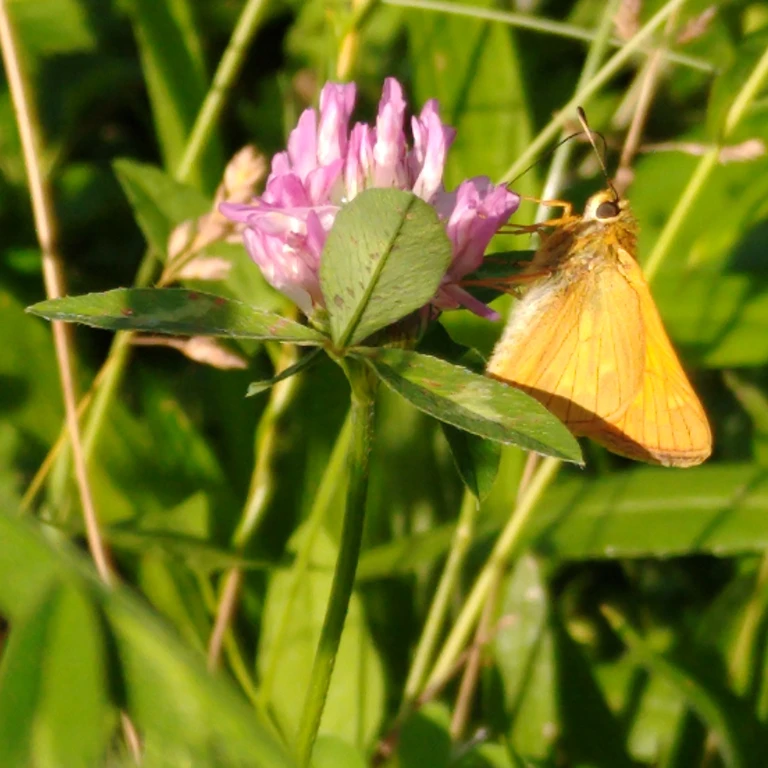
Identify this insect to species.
Ochlodes sylvanus (also Ochlodes venata)
